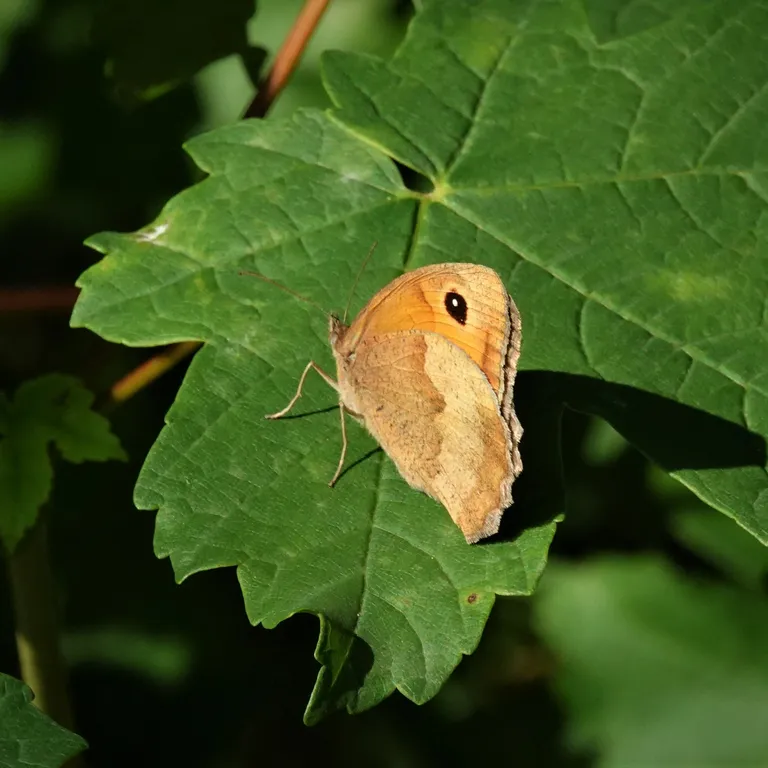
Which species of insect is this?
Maniola jurtina
